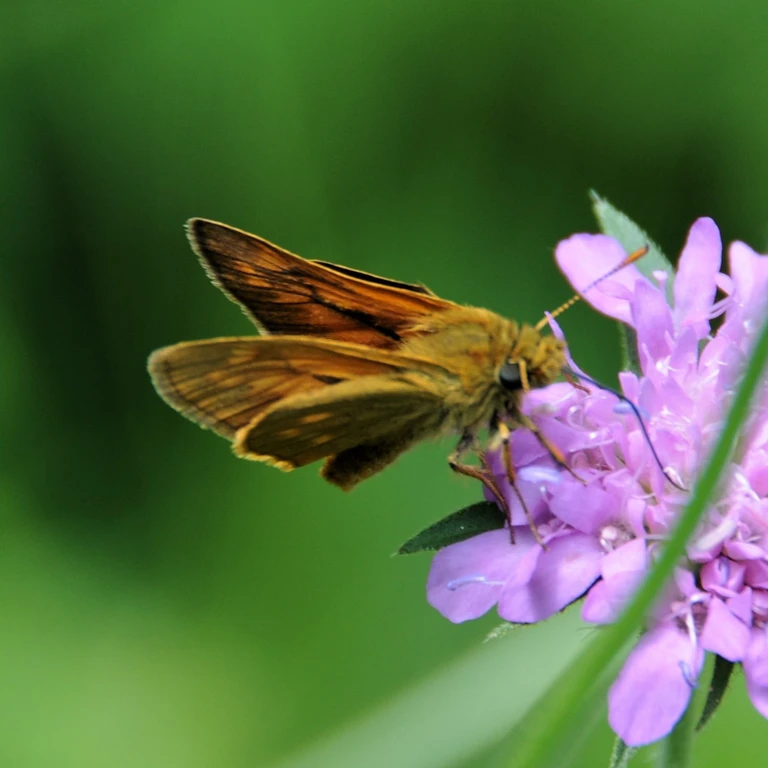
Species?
Ochlodes sylvanus (also Ochlodes venata)
